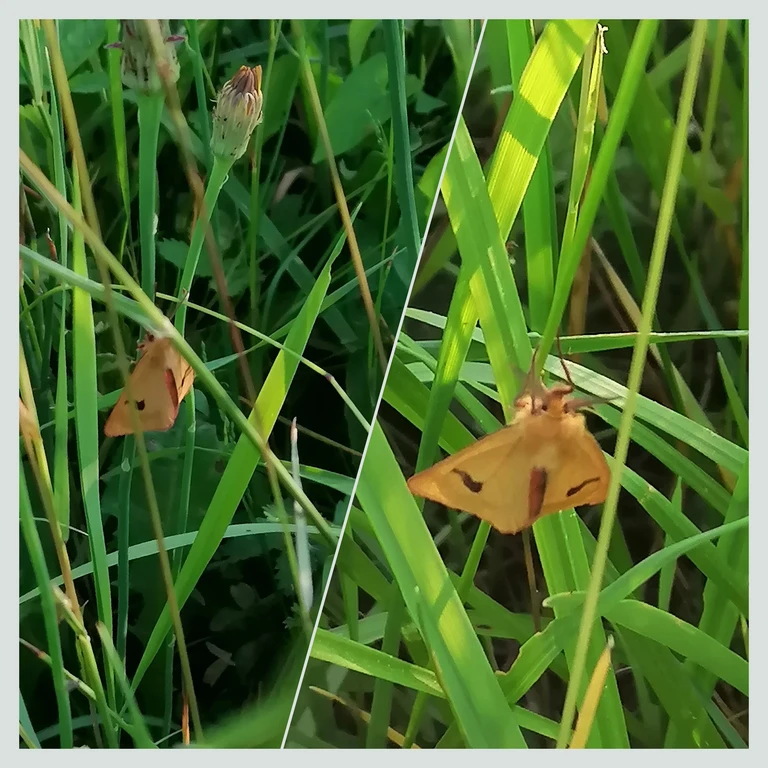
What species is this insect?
Diacrisia sannio
